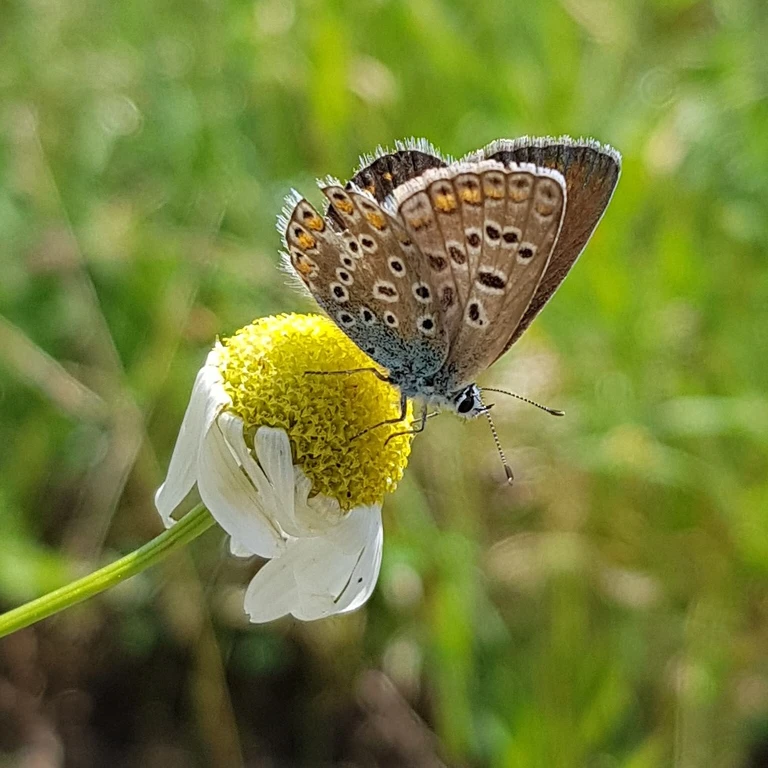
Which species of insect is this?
Polyommatus icarus
